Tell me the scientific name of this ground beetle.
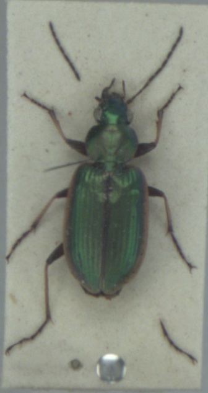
Agonum marginatum
